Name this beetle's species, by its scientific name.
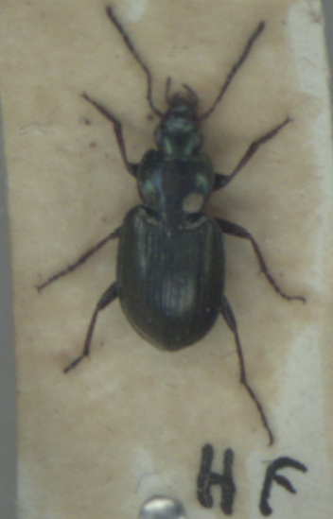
Agonum muelleri
